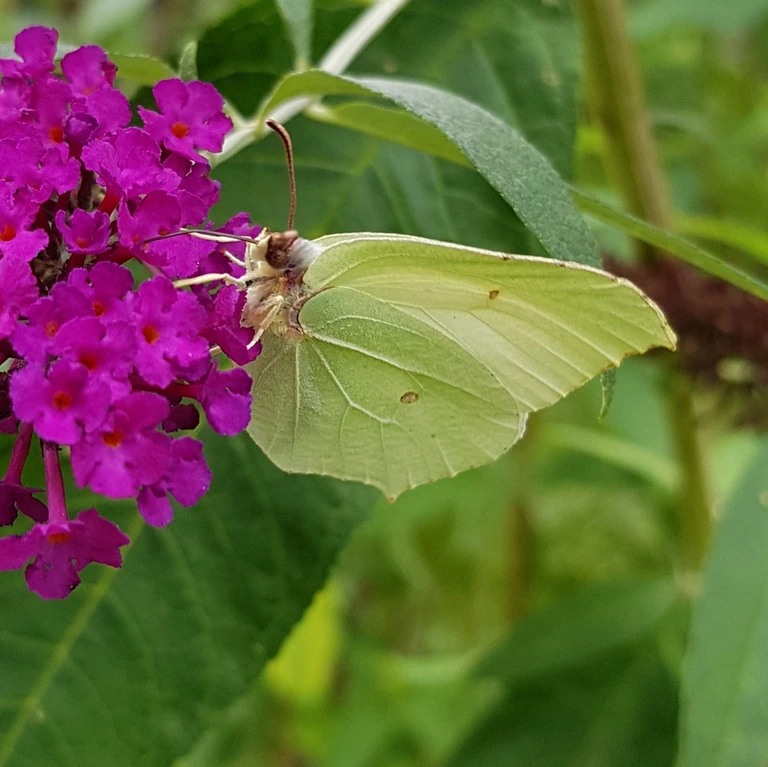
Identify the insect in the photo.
Gonepteryx rhamni
